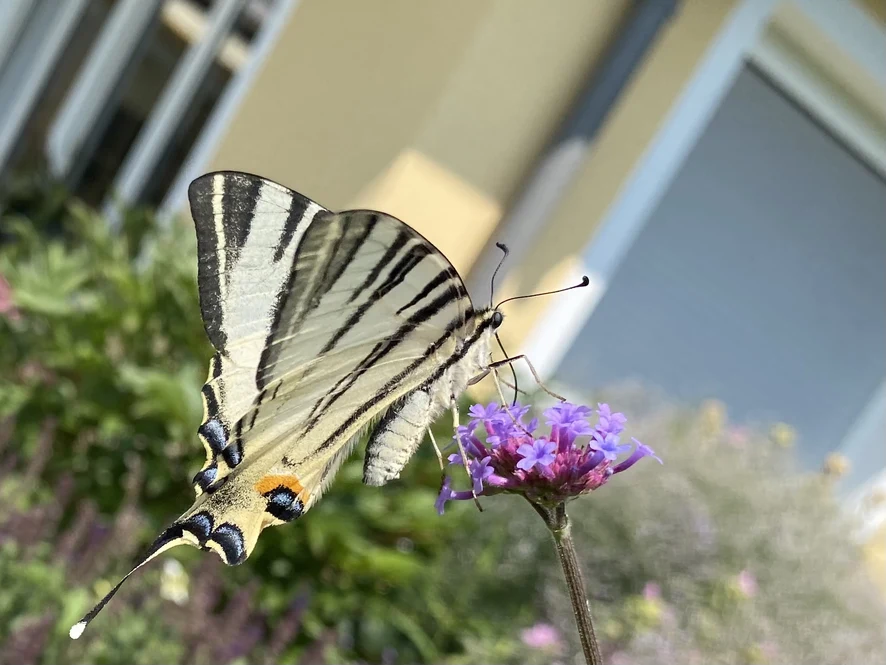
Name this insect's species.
Iphiclides podalirius
